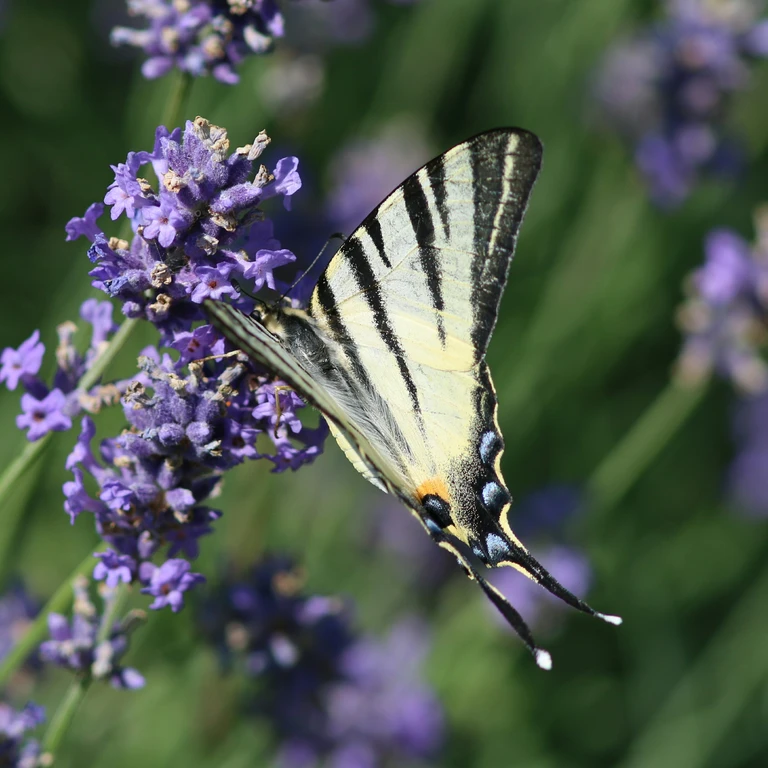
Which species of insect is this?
Iphiclides podalirius
